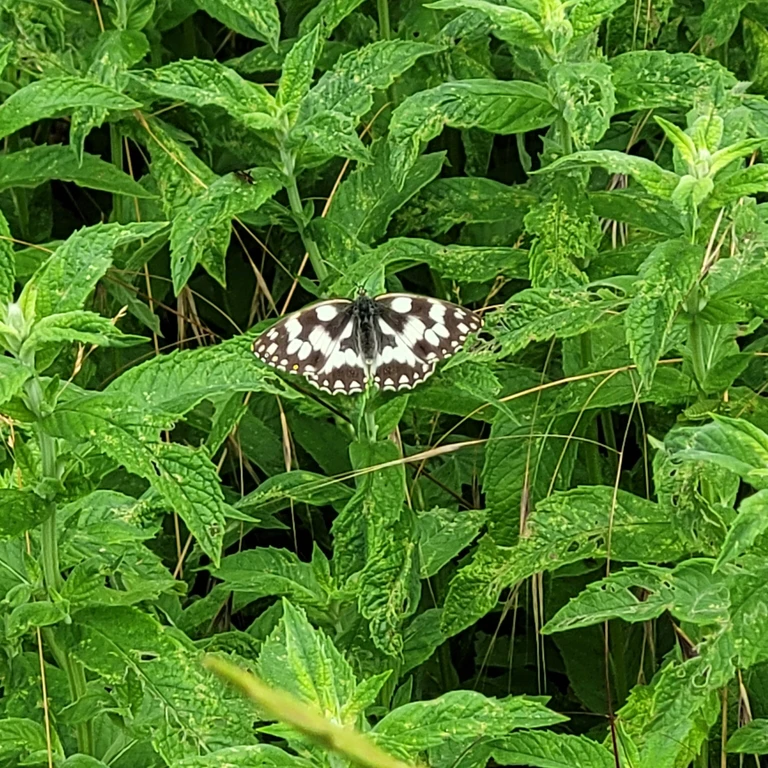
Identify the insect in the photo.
Melanargia galathea
